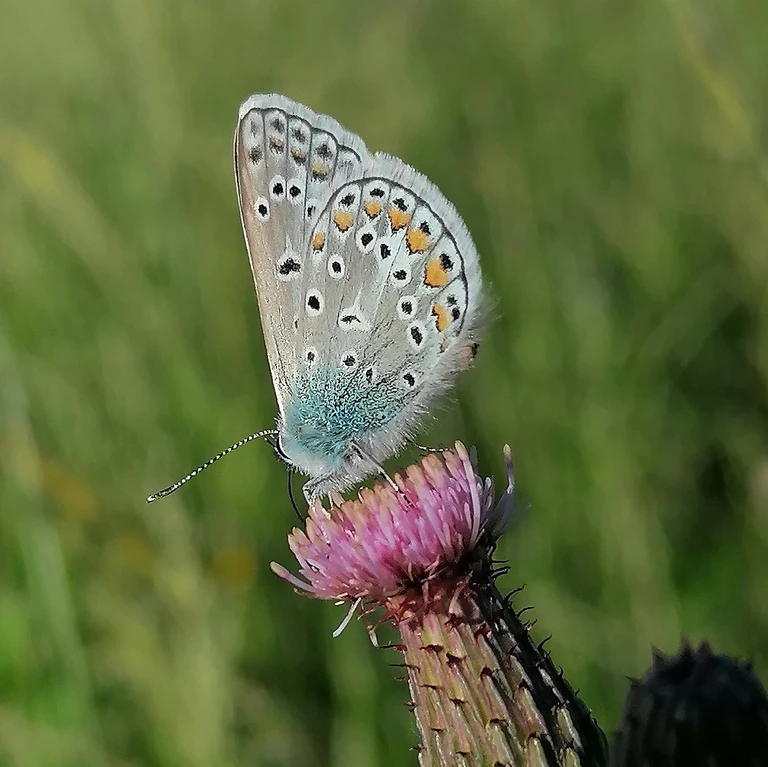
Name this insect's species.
Polyommatus icarus
